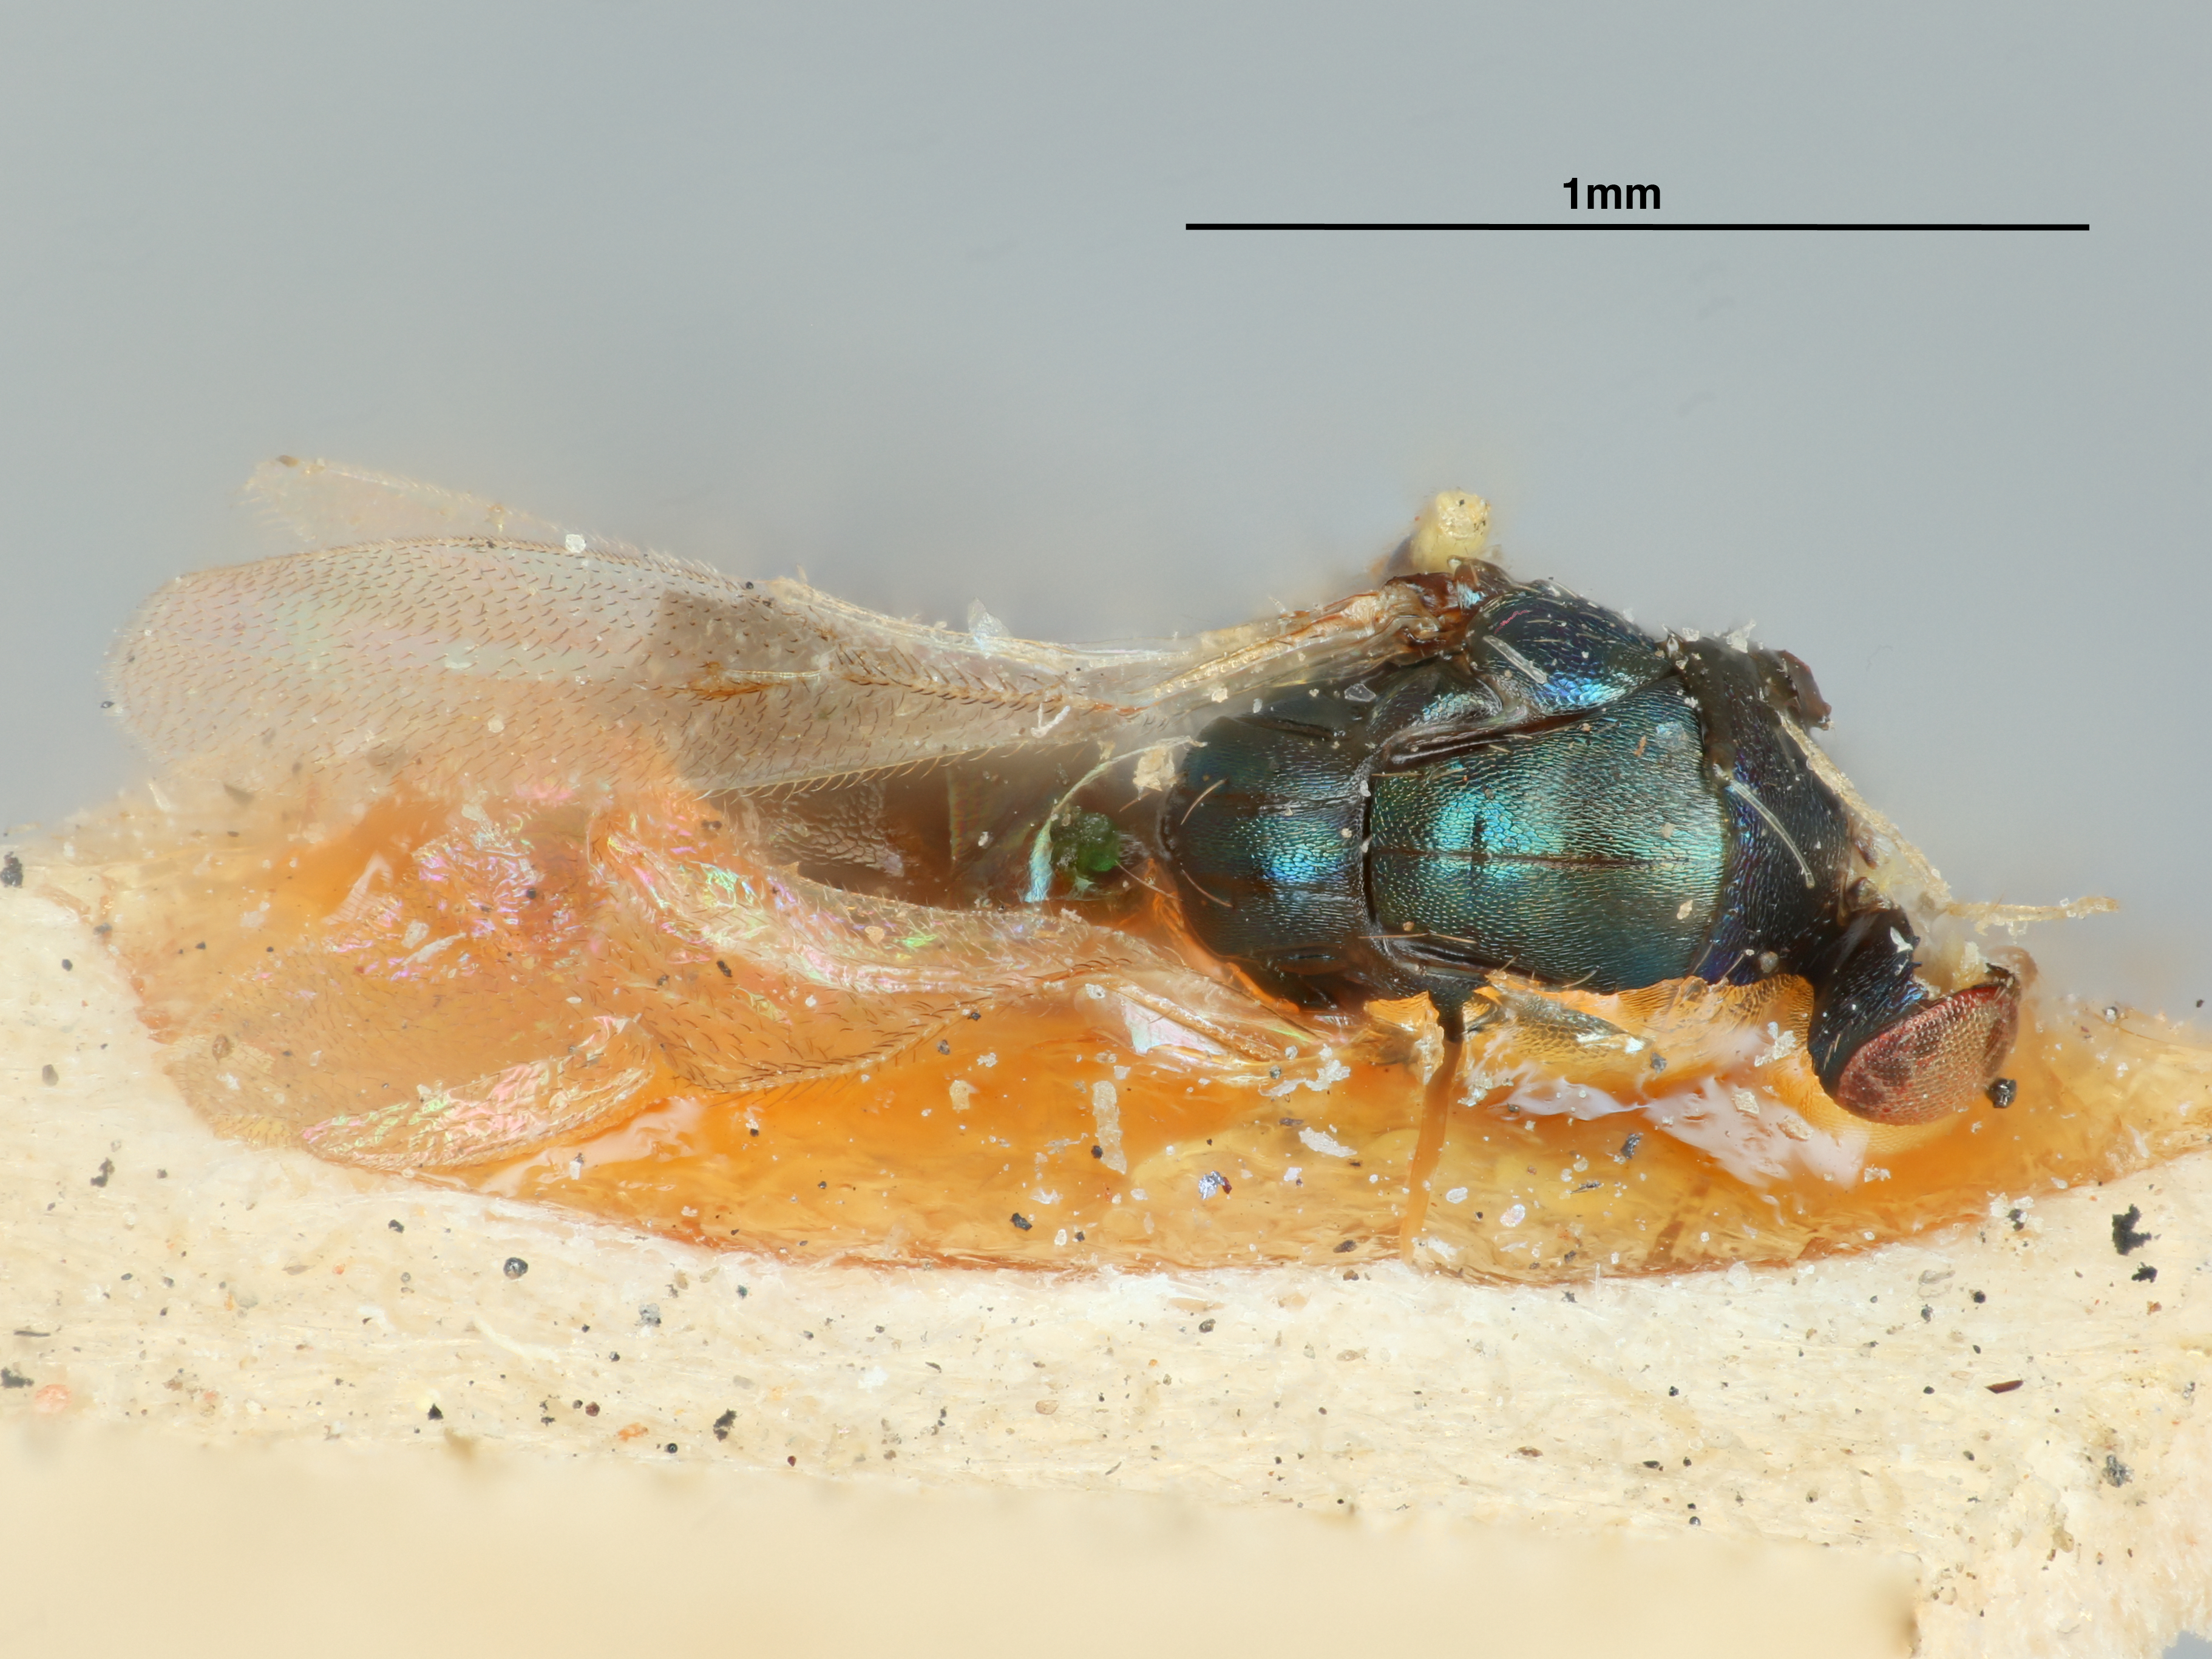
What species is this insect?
Hyperteles flocci
